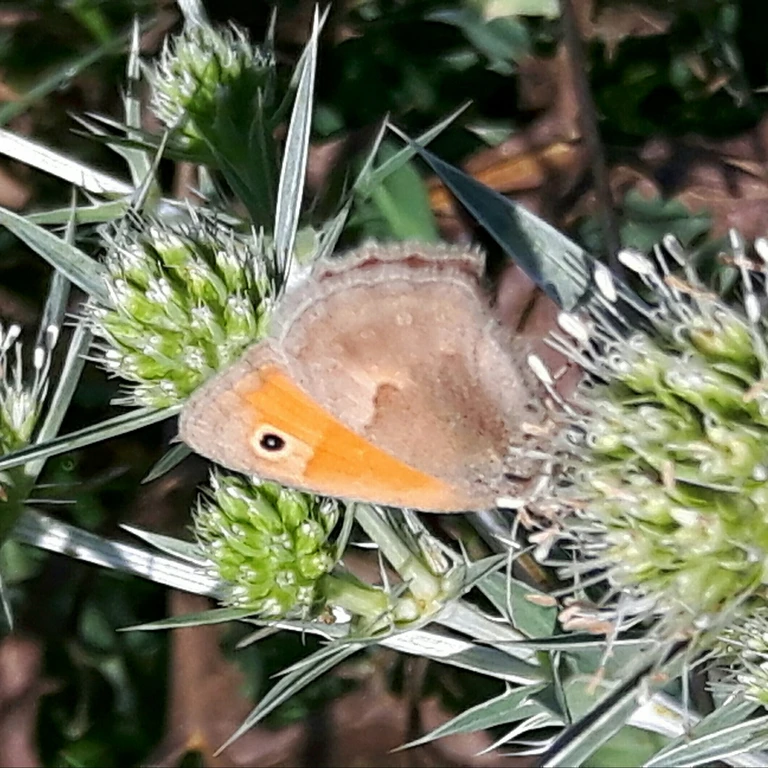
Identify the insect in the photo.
Coenonympha pamphilus
